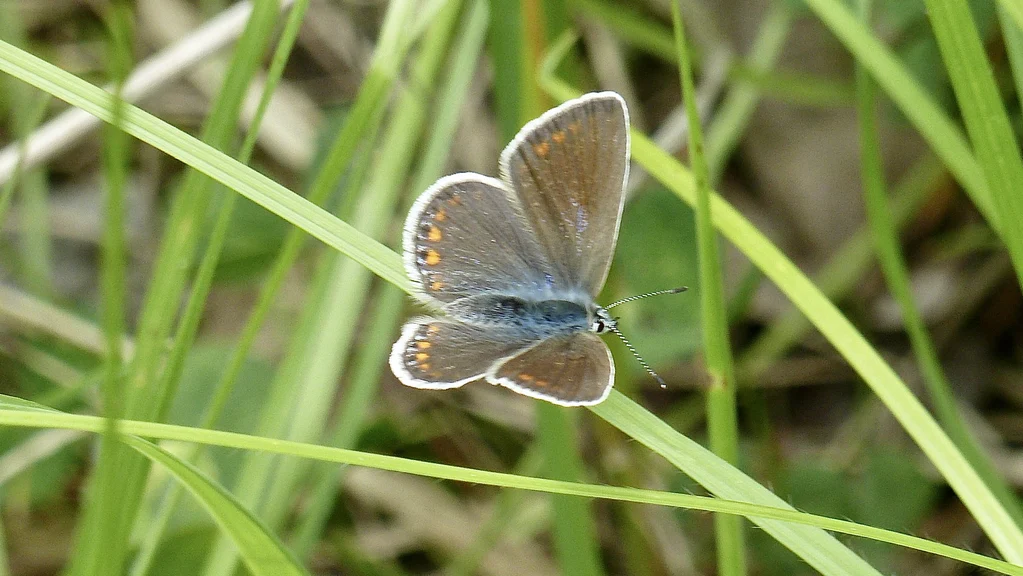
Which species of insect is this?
Polyommatus icarus
